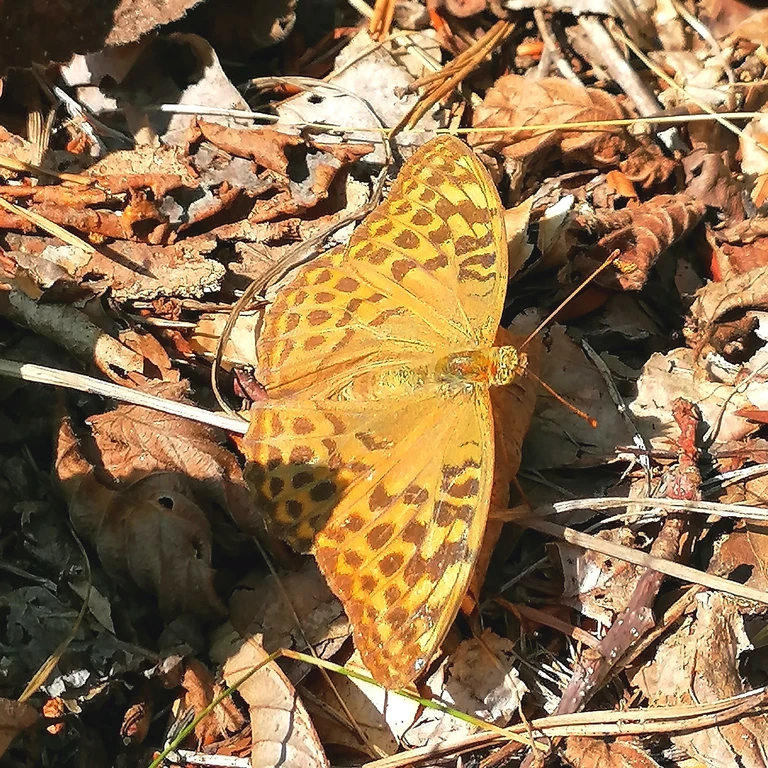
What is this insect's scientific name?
Argynnis paphia
